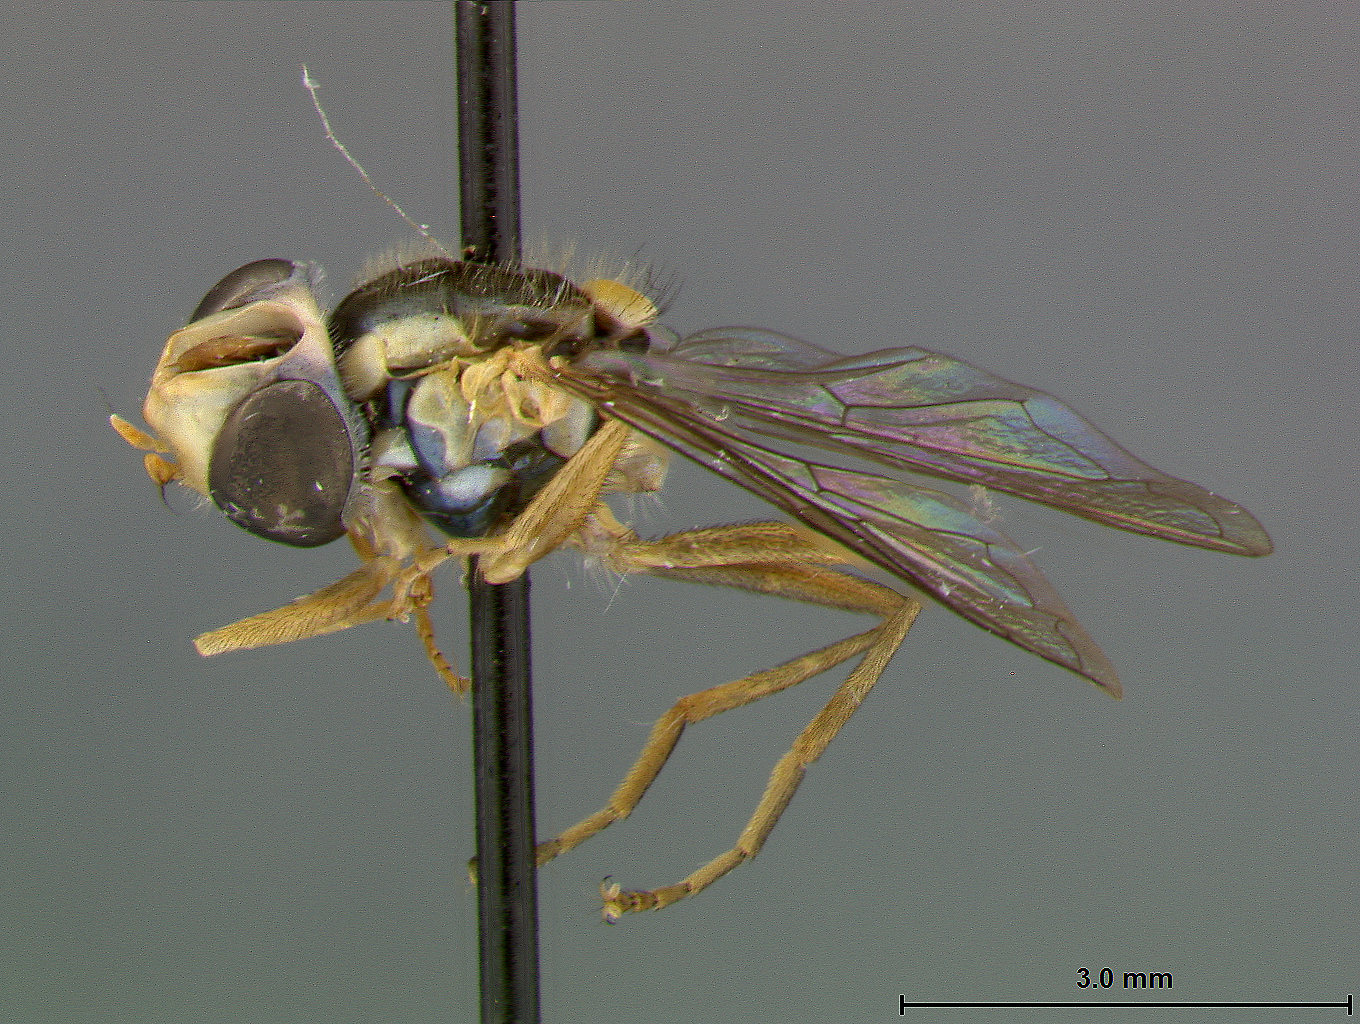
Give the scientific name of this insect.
Sphaerophoria weemsi
